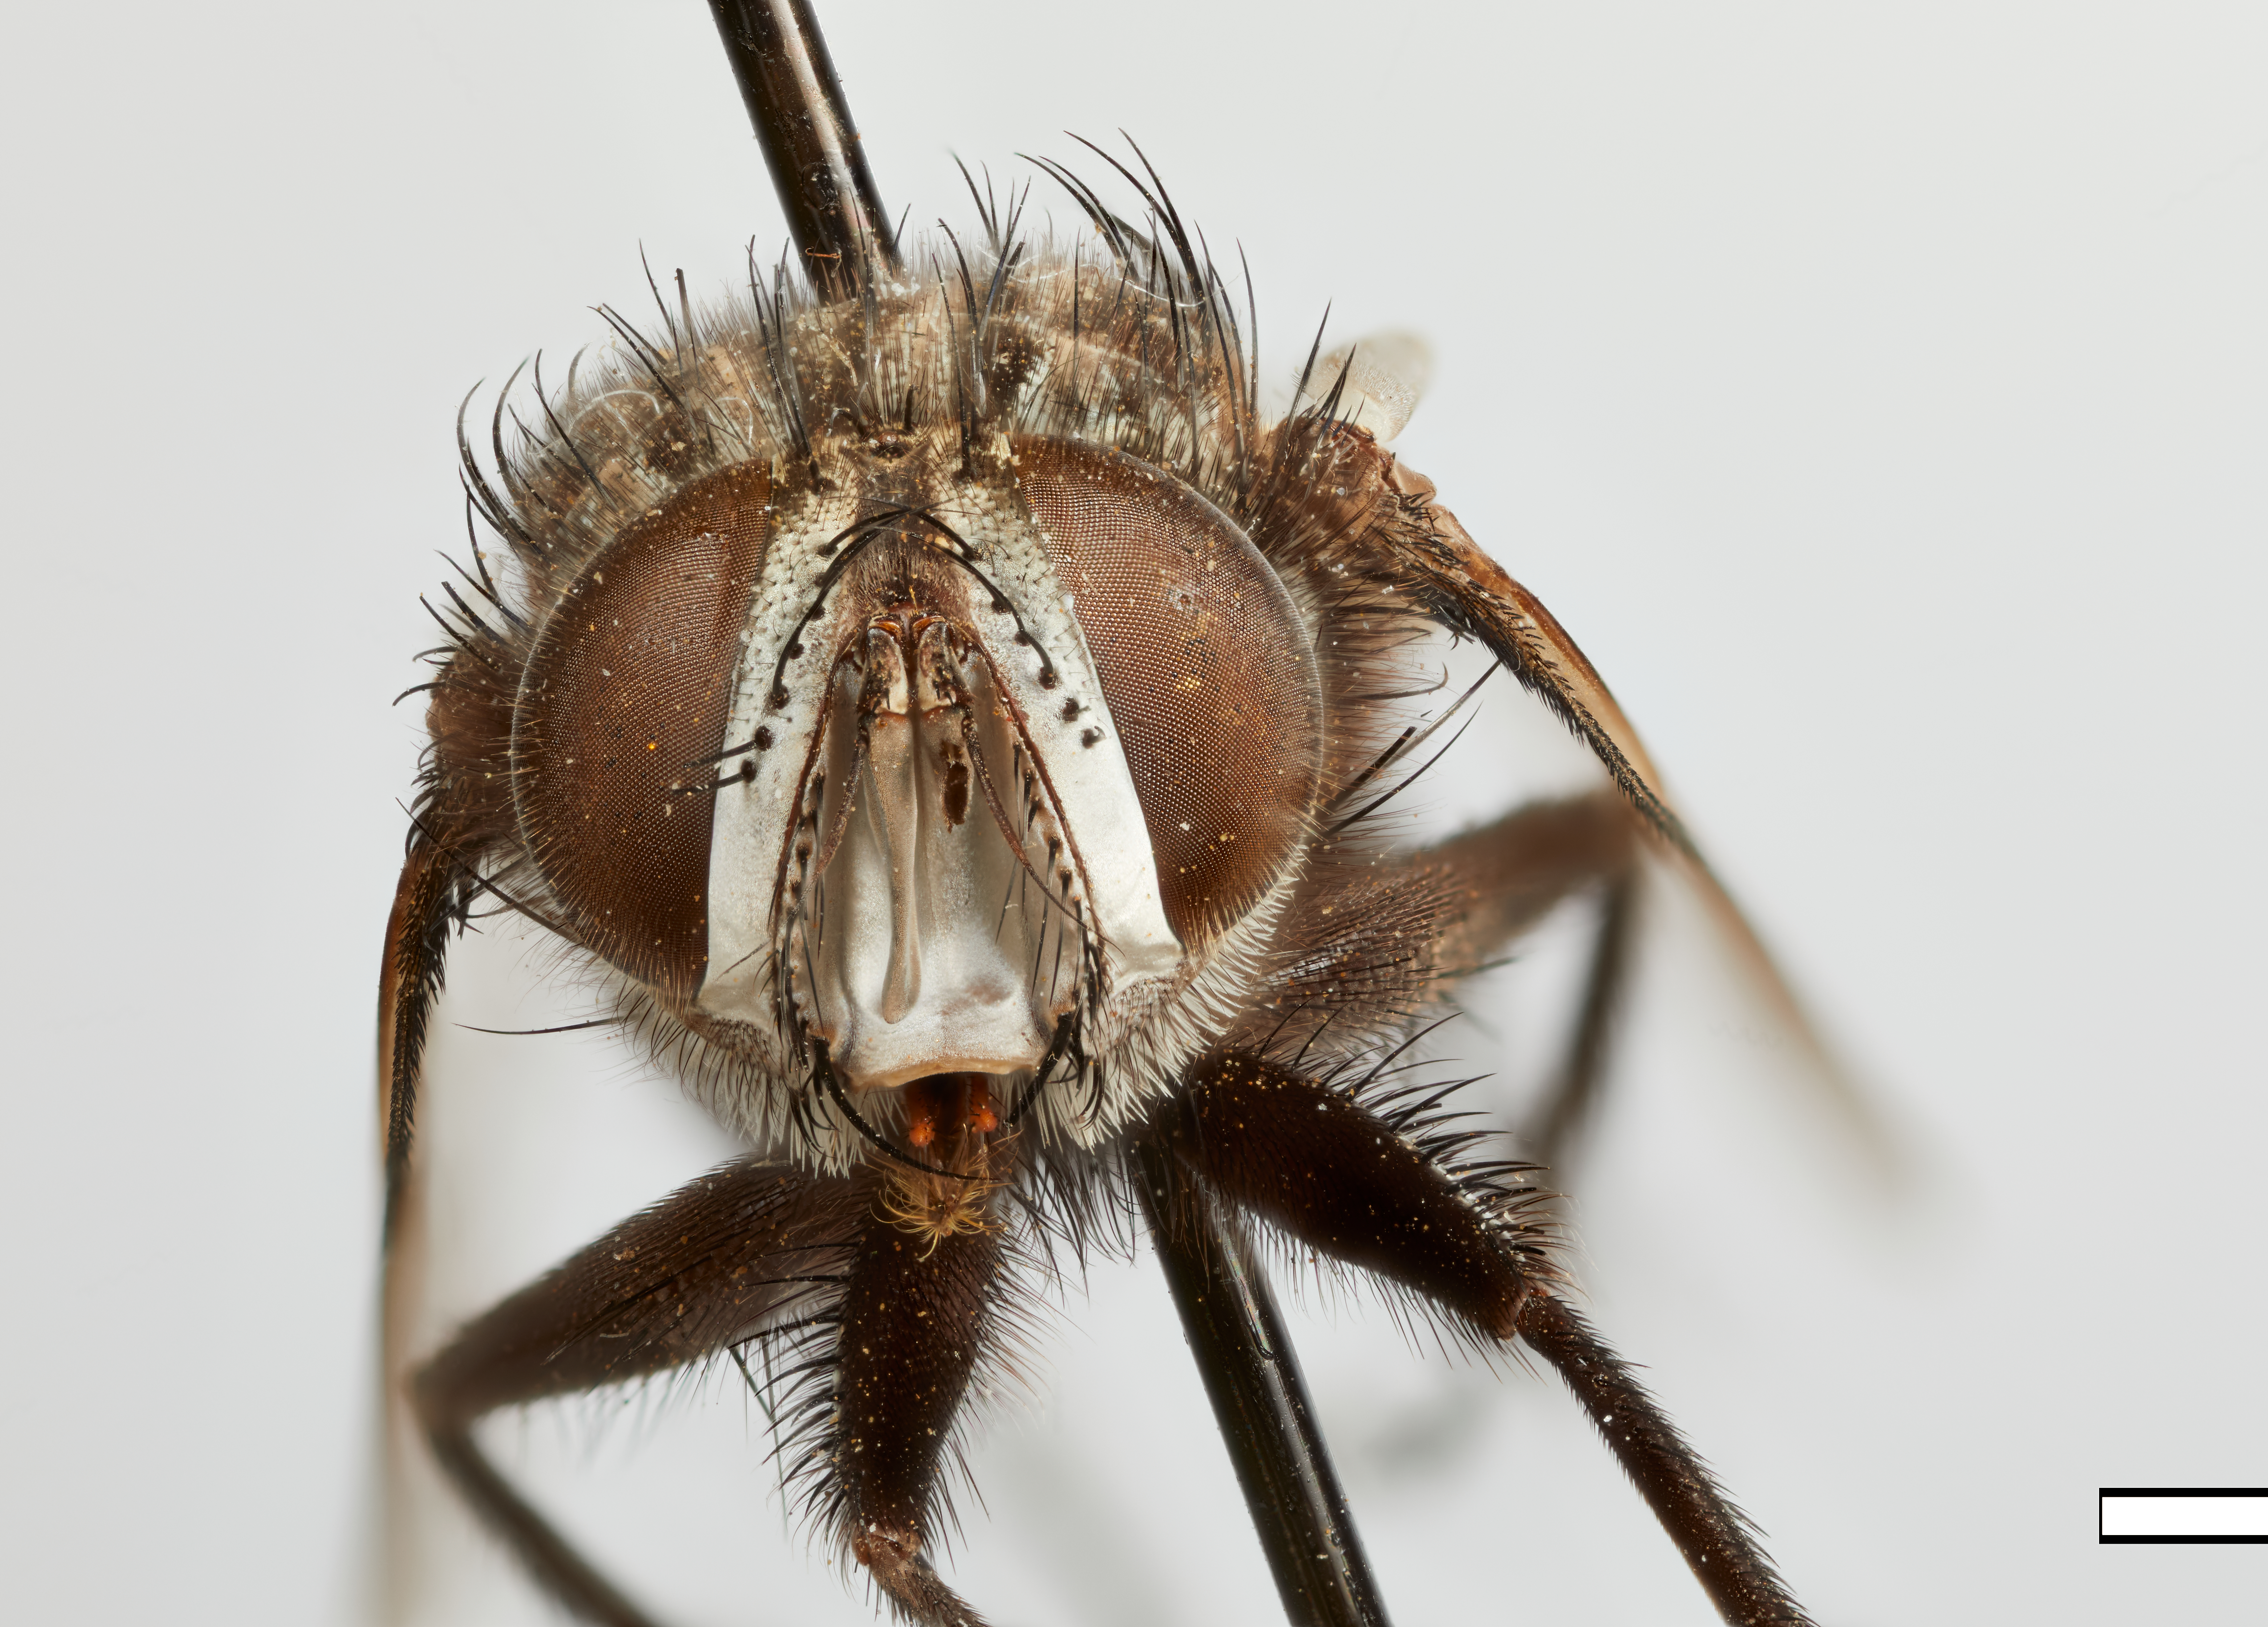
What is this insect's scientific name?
Phorocera divisa
